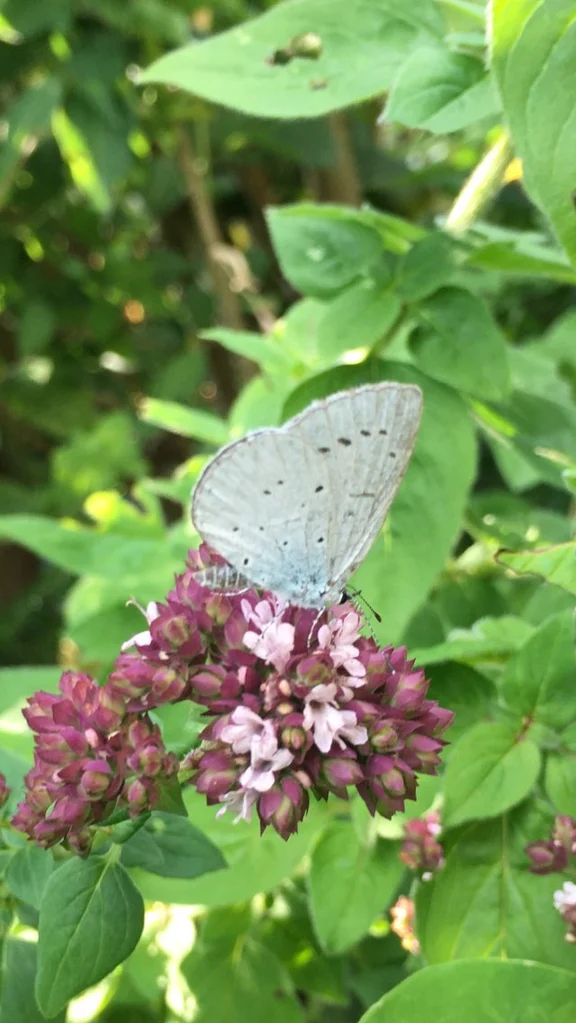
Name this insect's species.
Celastrina argiolus
